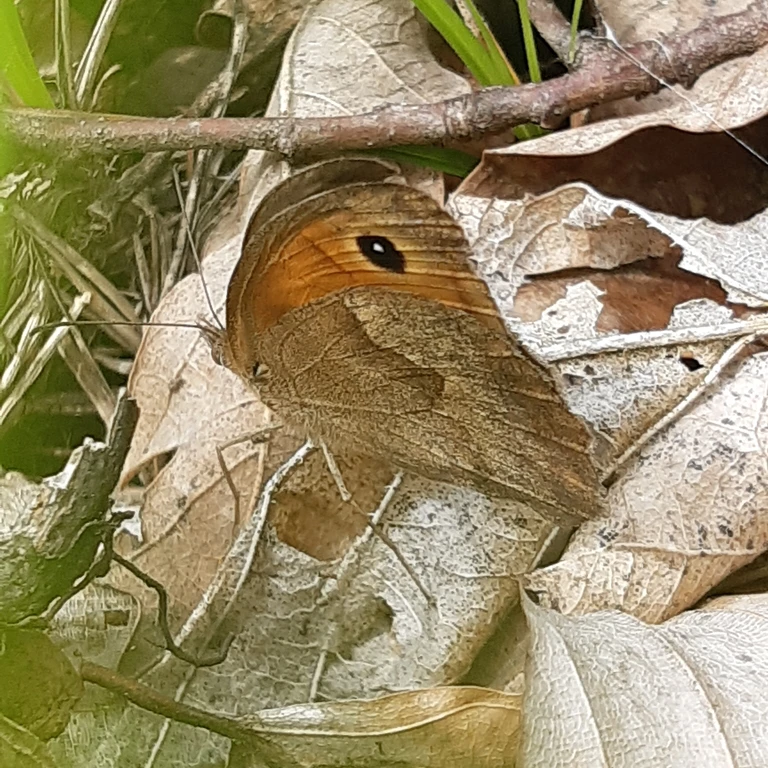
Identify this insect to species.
Maniola jurtina
